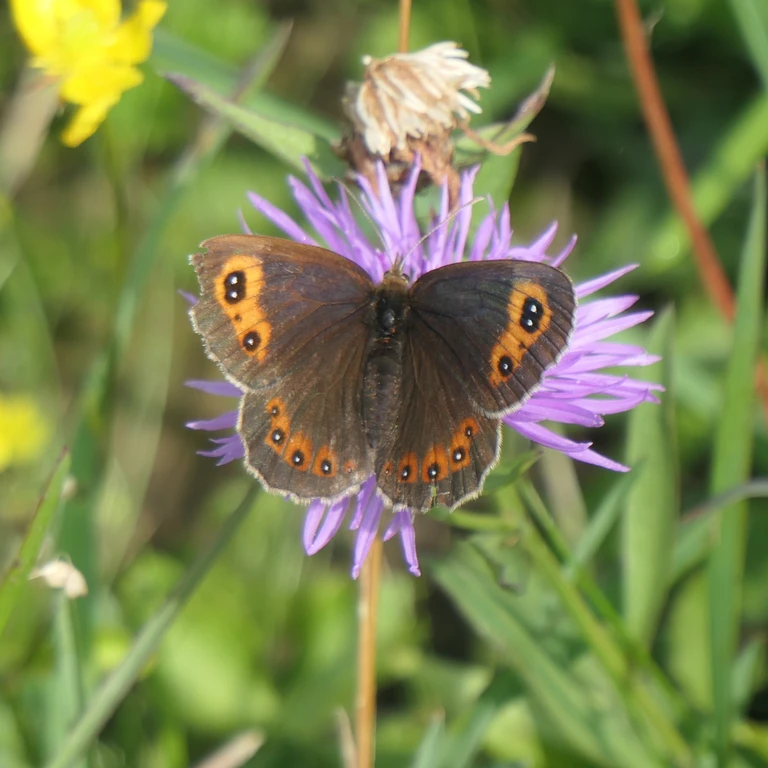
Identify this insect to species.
Erebia aethiops
